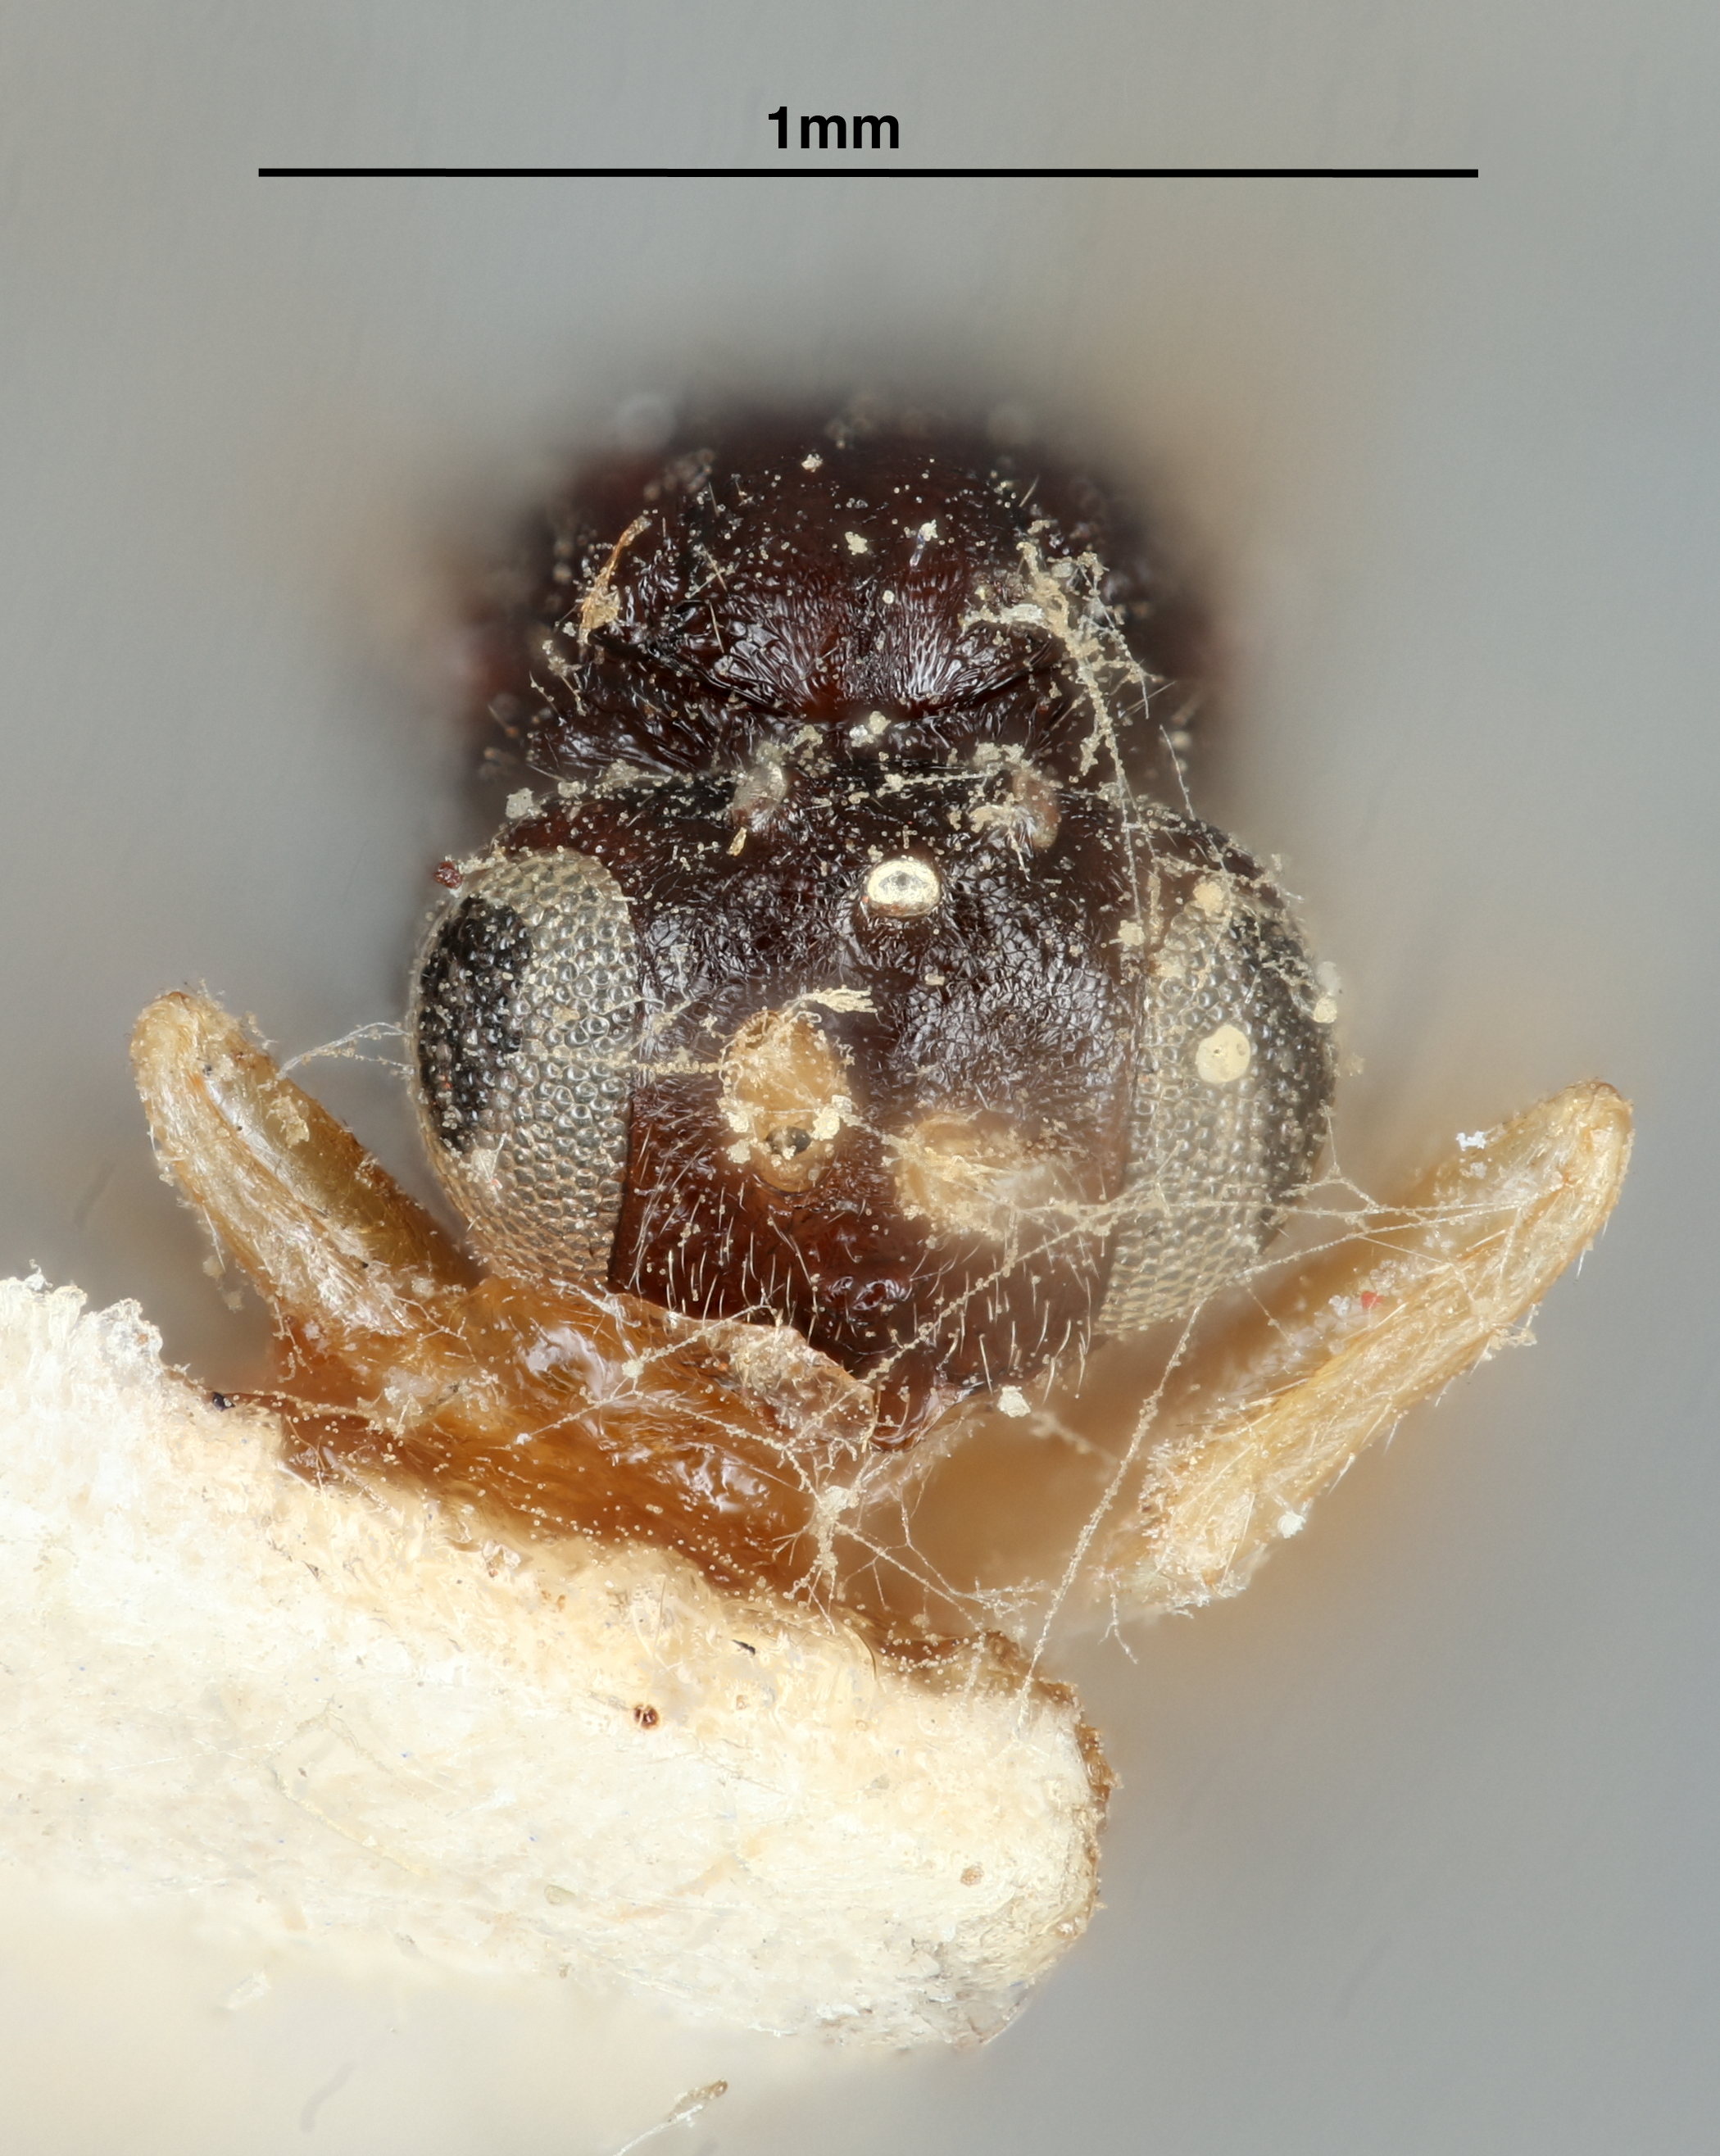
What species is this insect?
Cynips quercus
